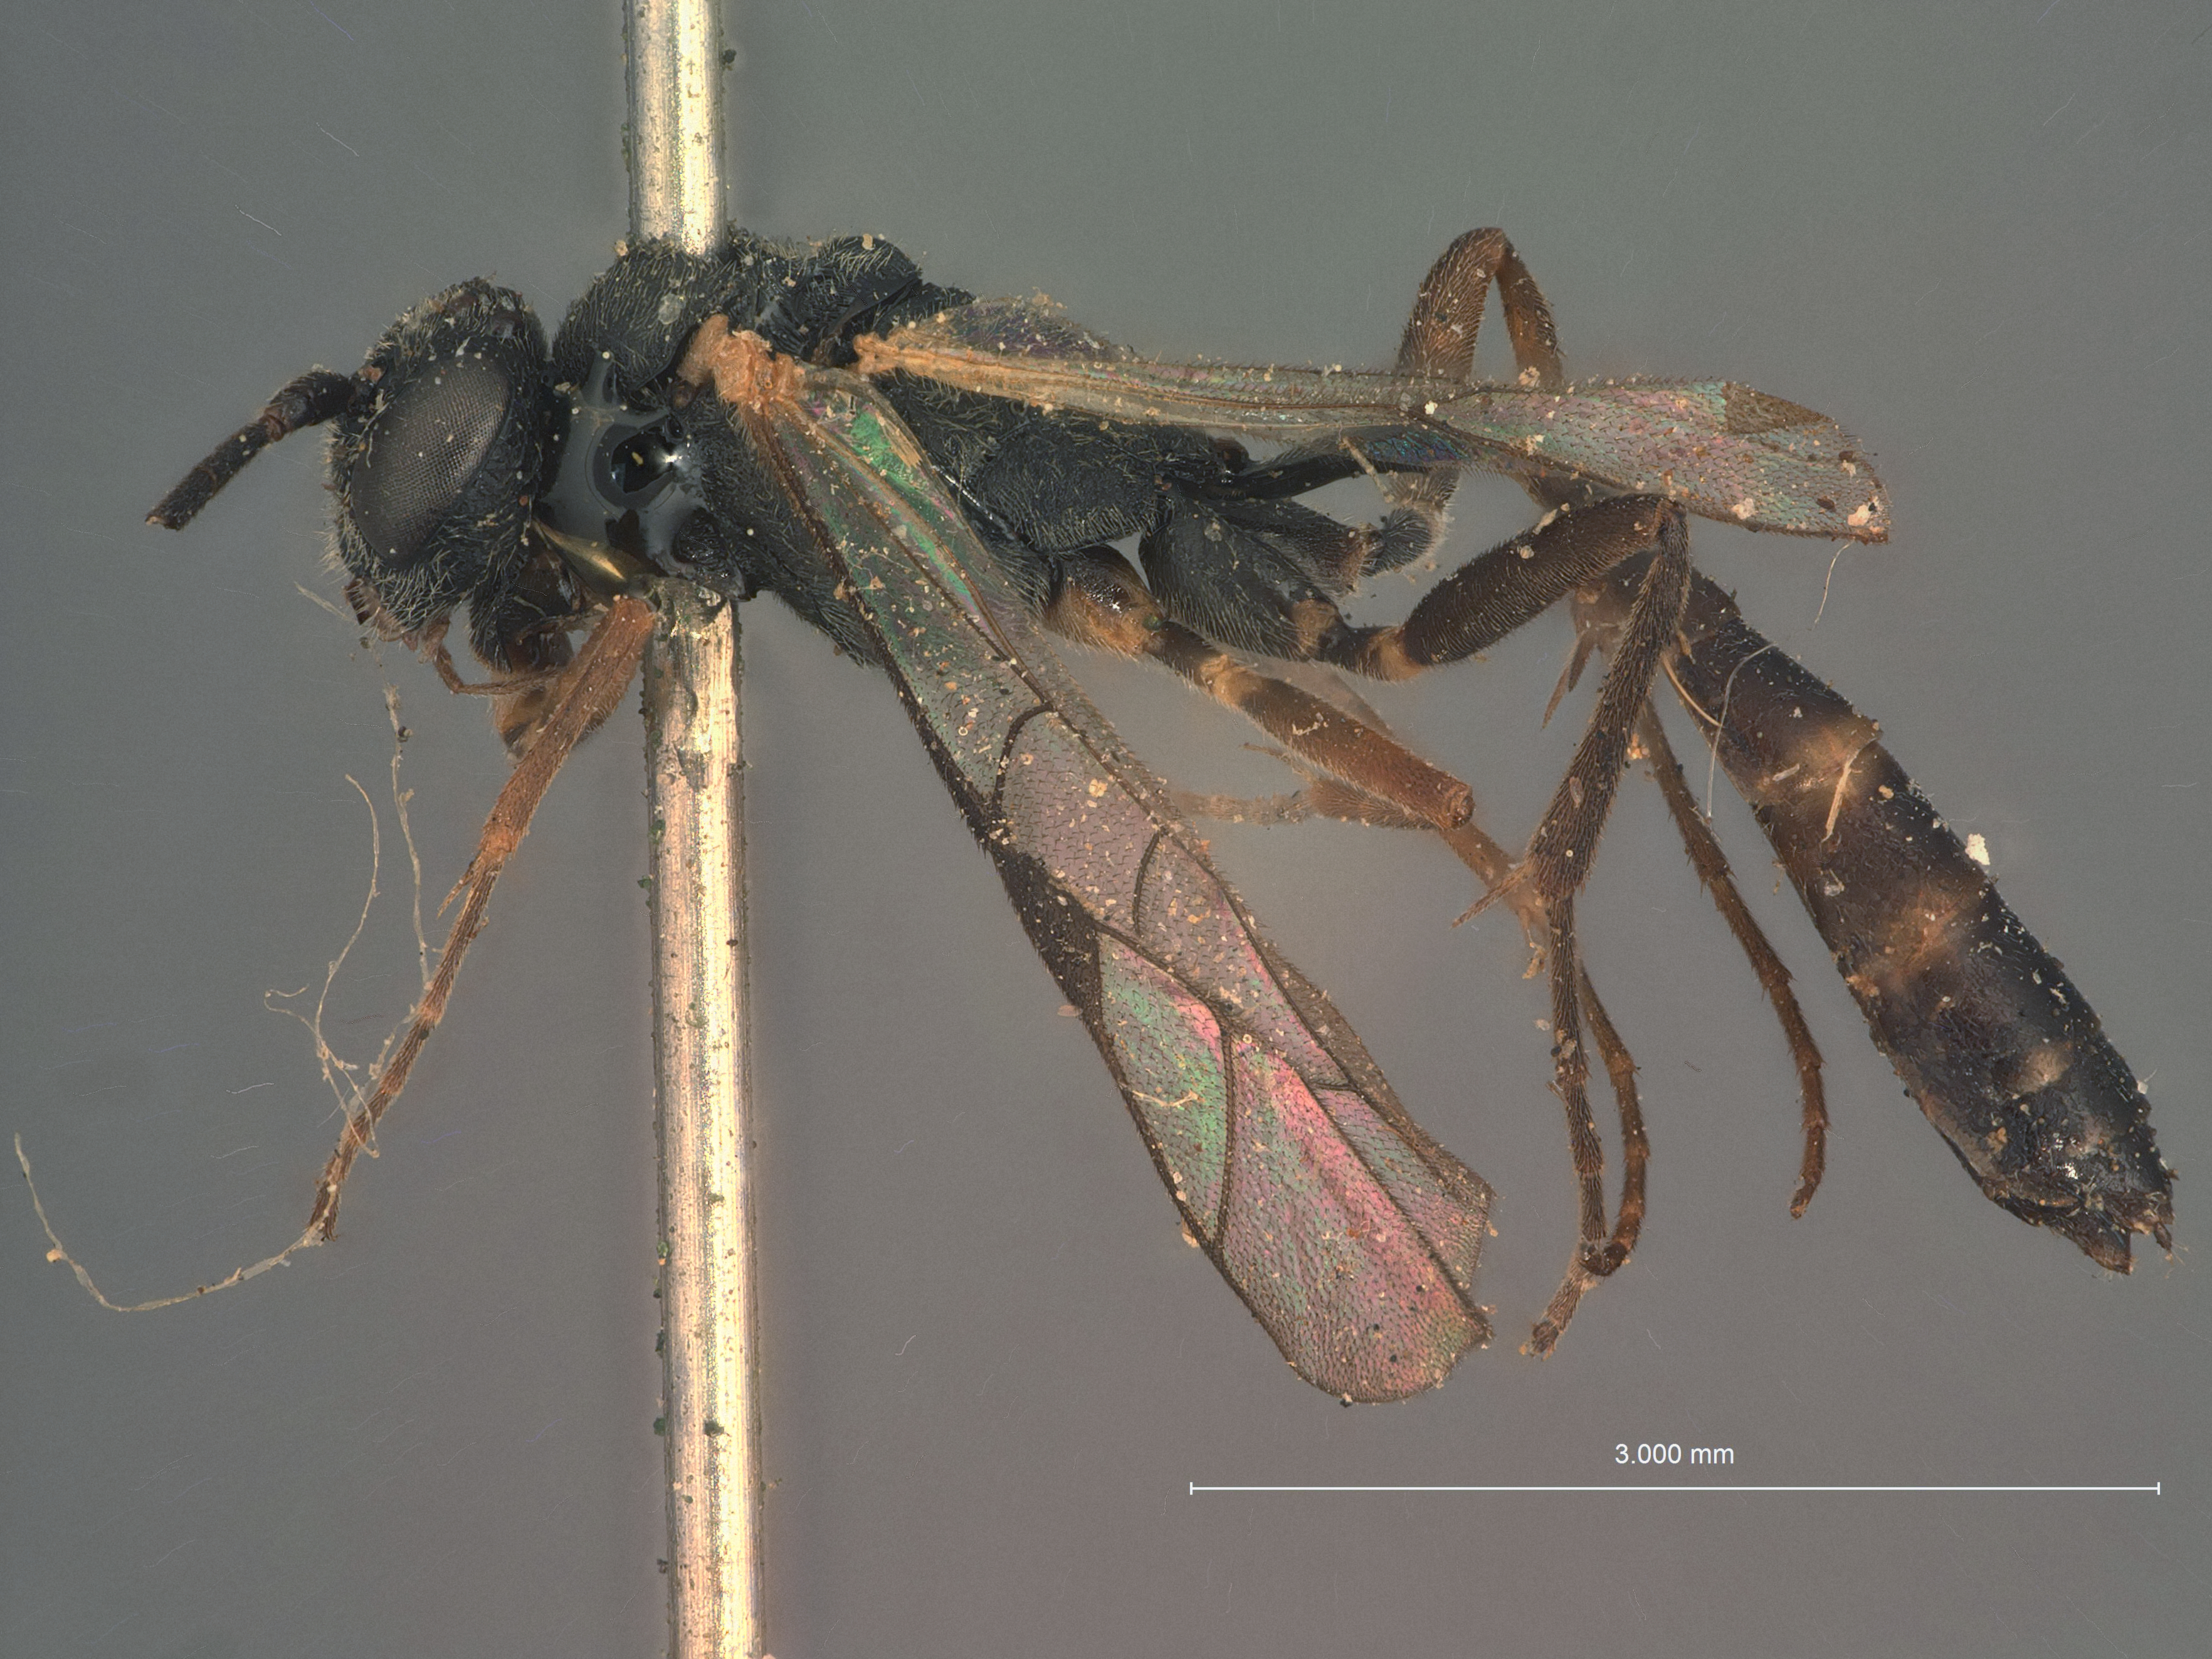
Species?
Nematopodius texanus
